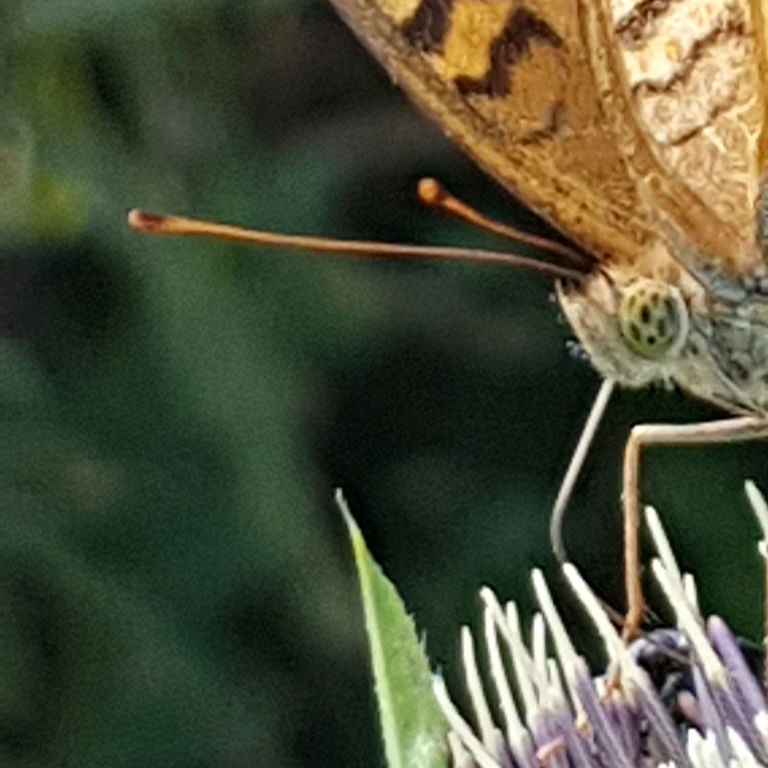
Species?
Argynnis paphia
